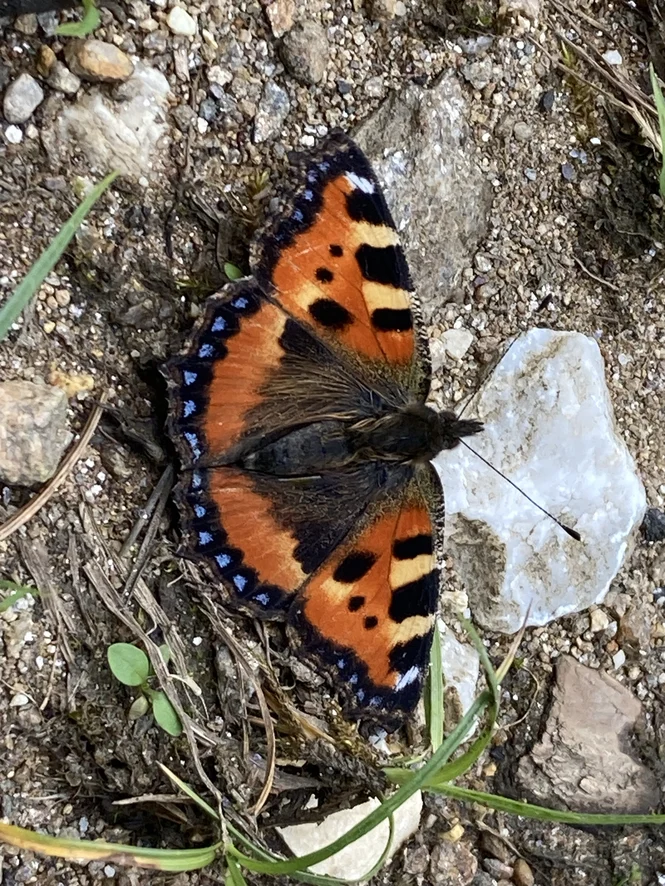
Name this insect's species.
Aglais urticae
